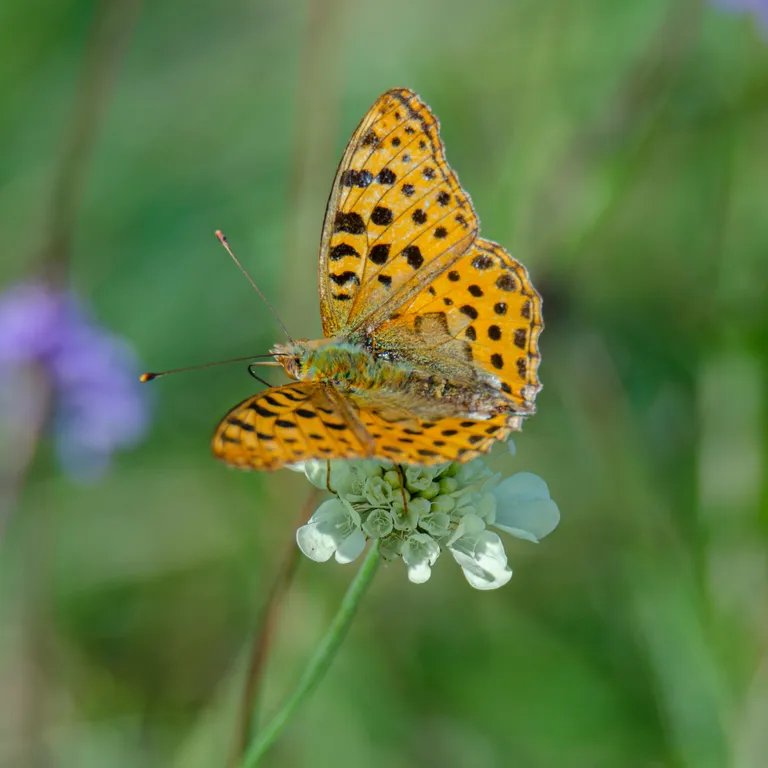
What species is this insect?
Issoria lathonia
